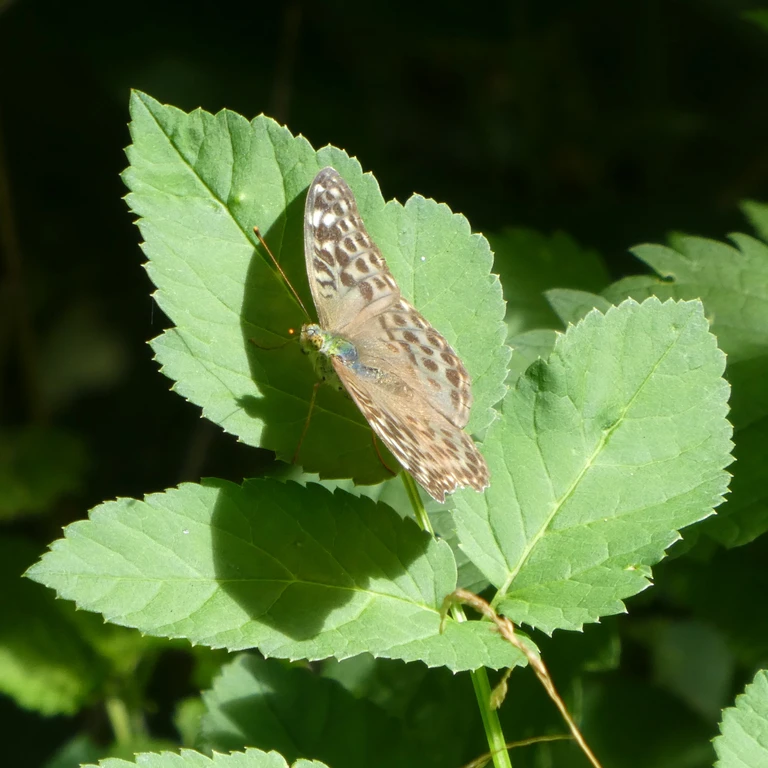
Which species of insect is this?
Argynnis paphia
